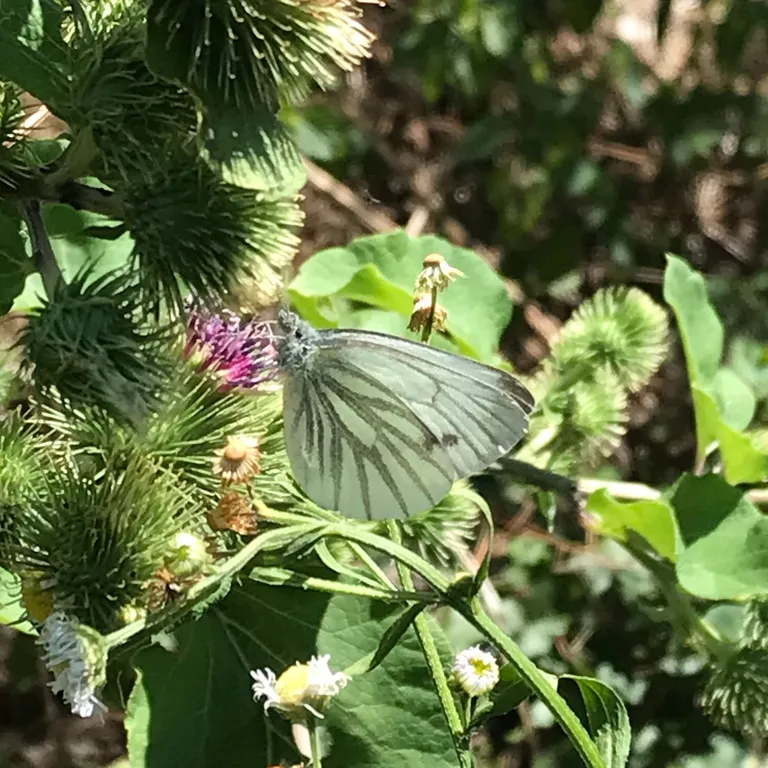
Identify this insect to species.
Pieris napi
